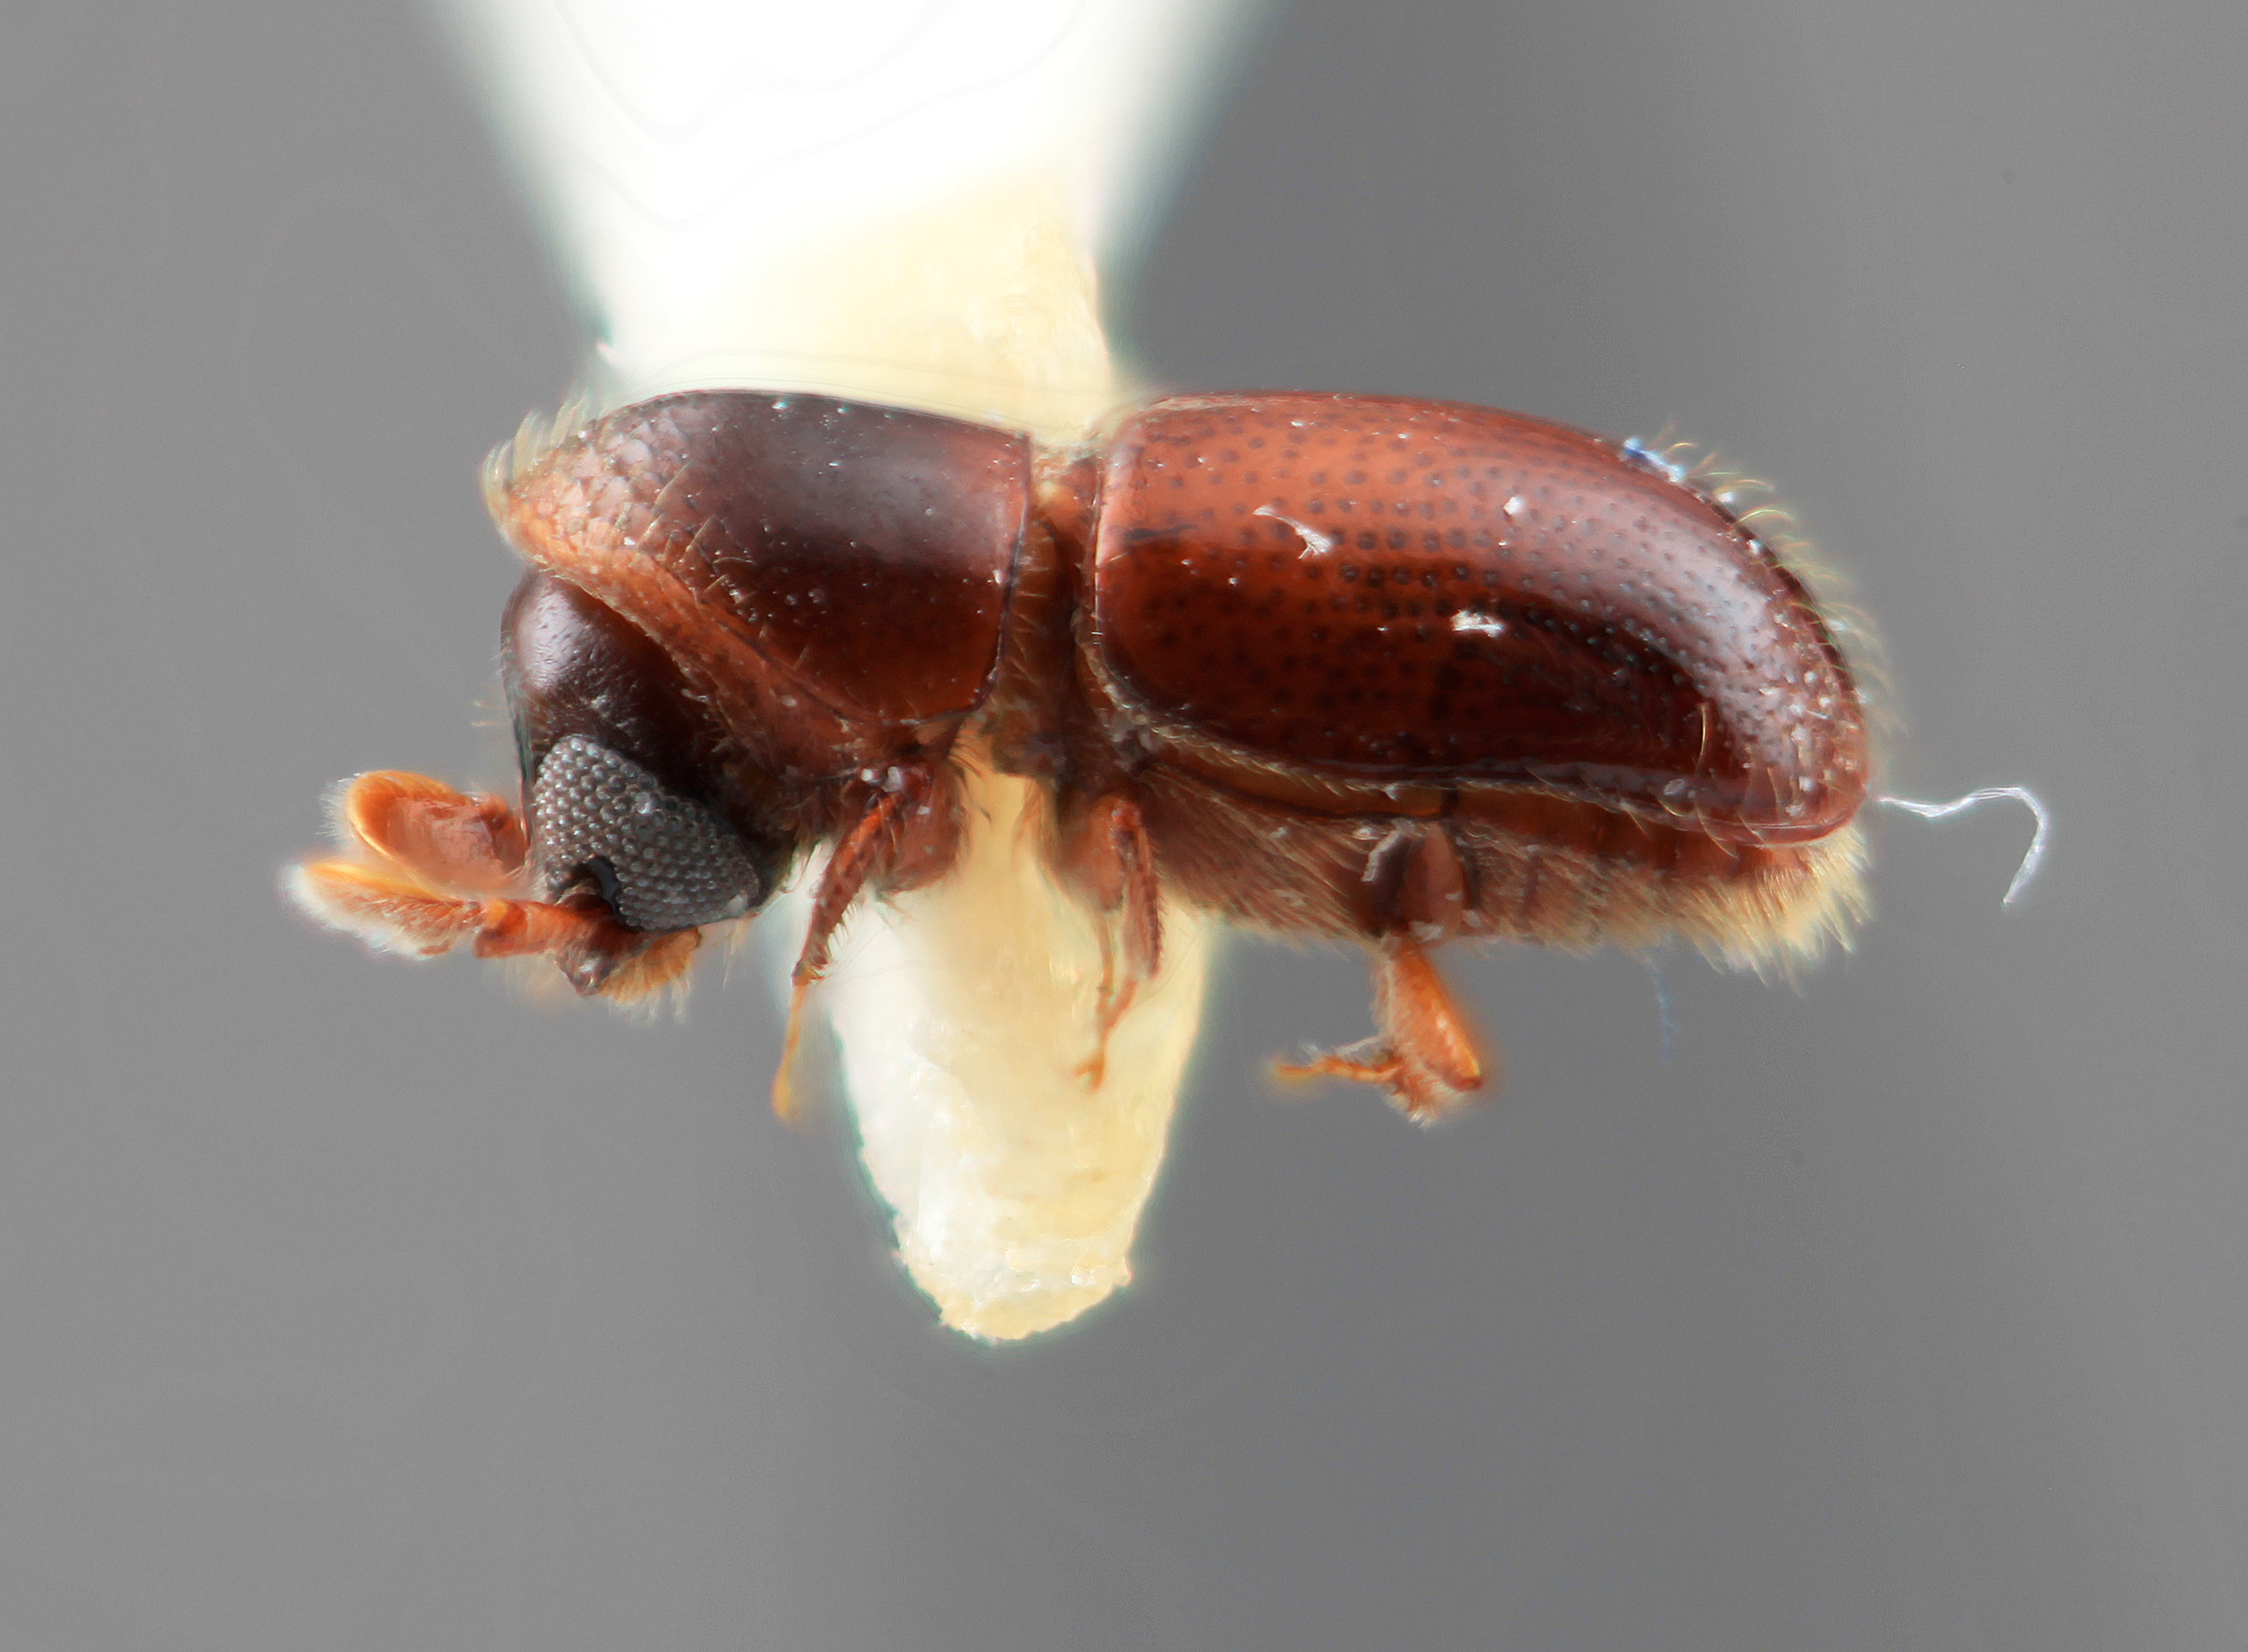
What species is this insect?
Corthylus retusifer
